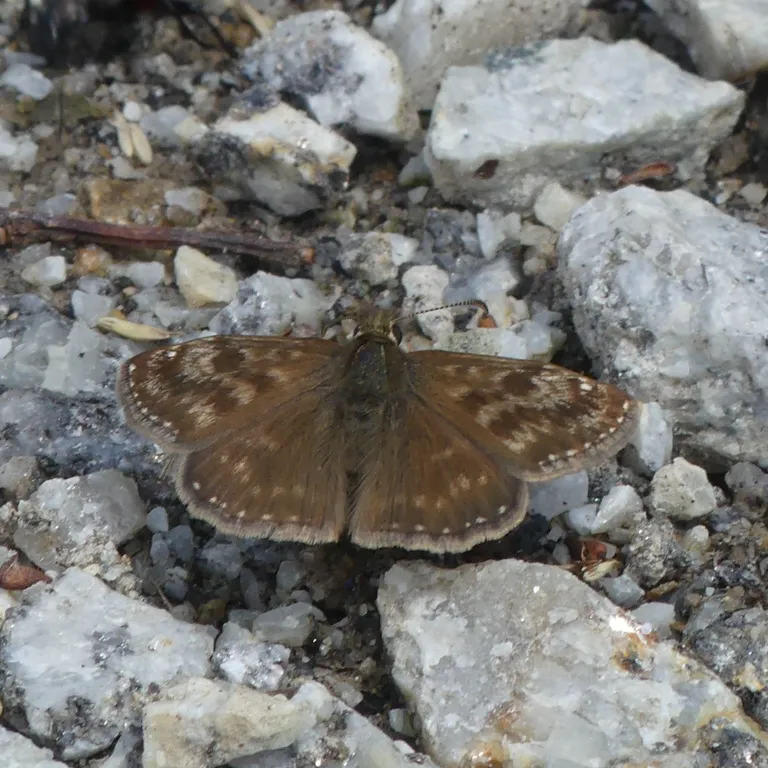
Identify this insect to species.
Erynnis tages
